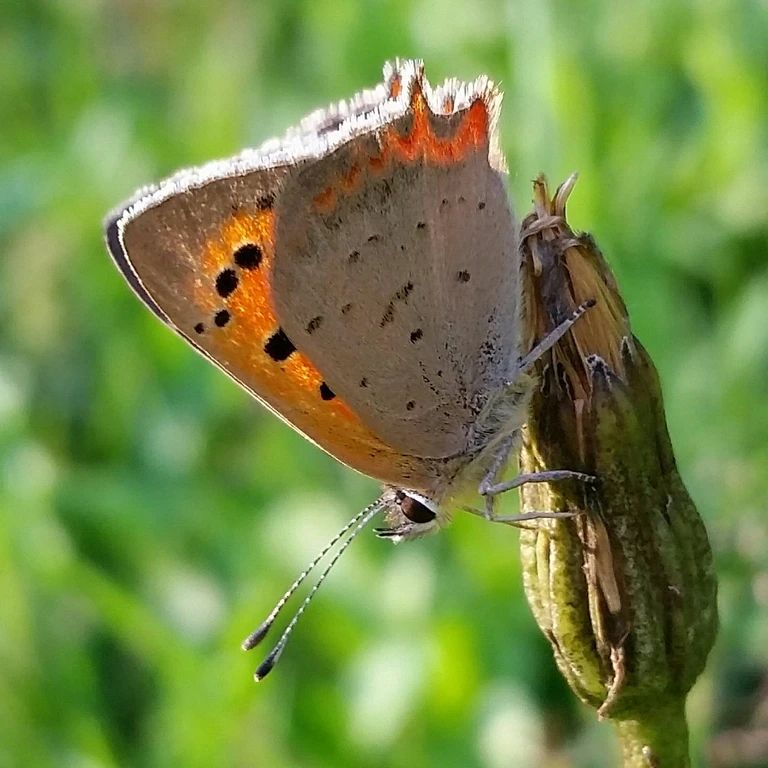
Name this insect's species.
Lycaena phlaeas
